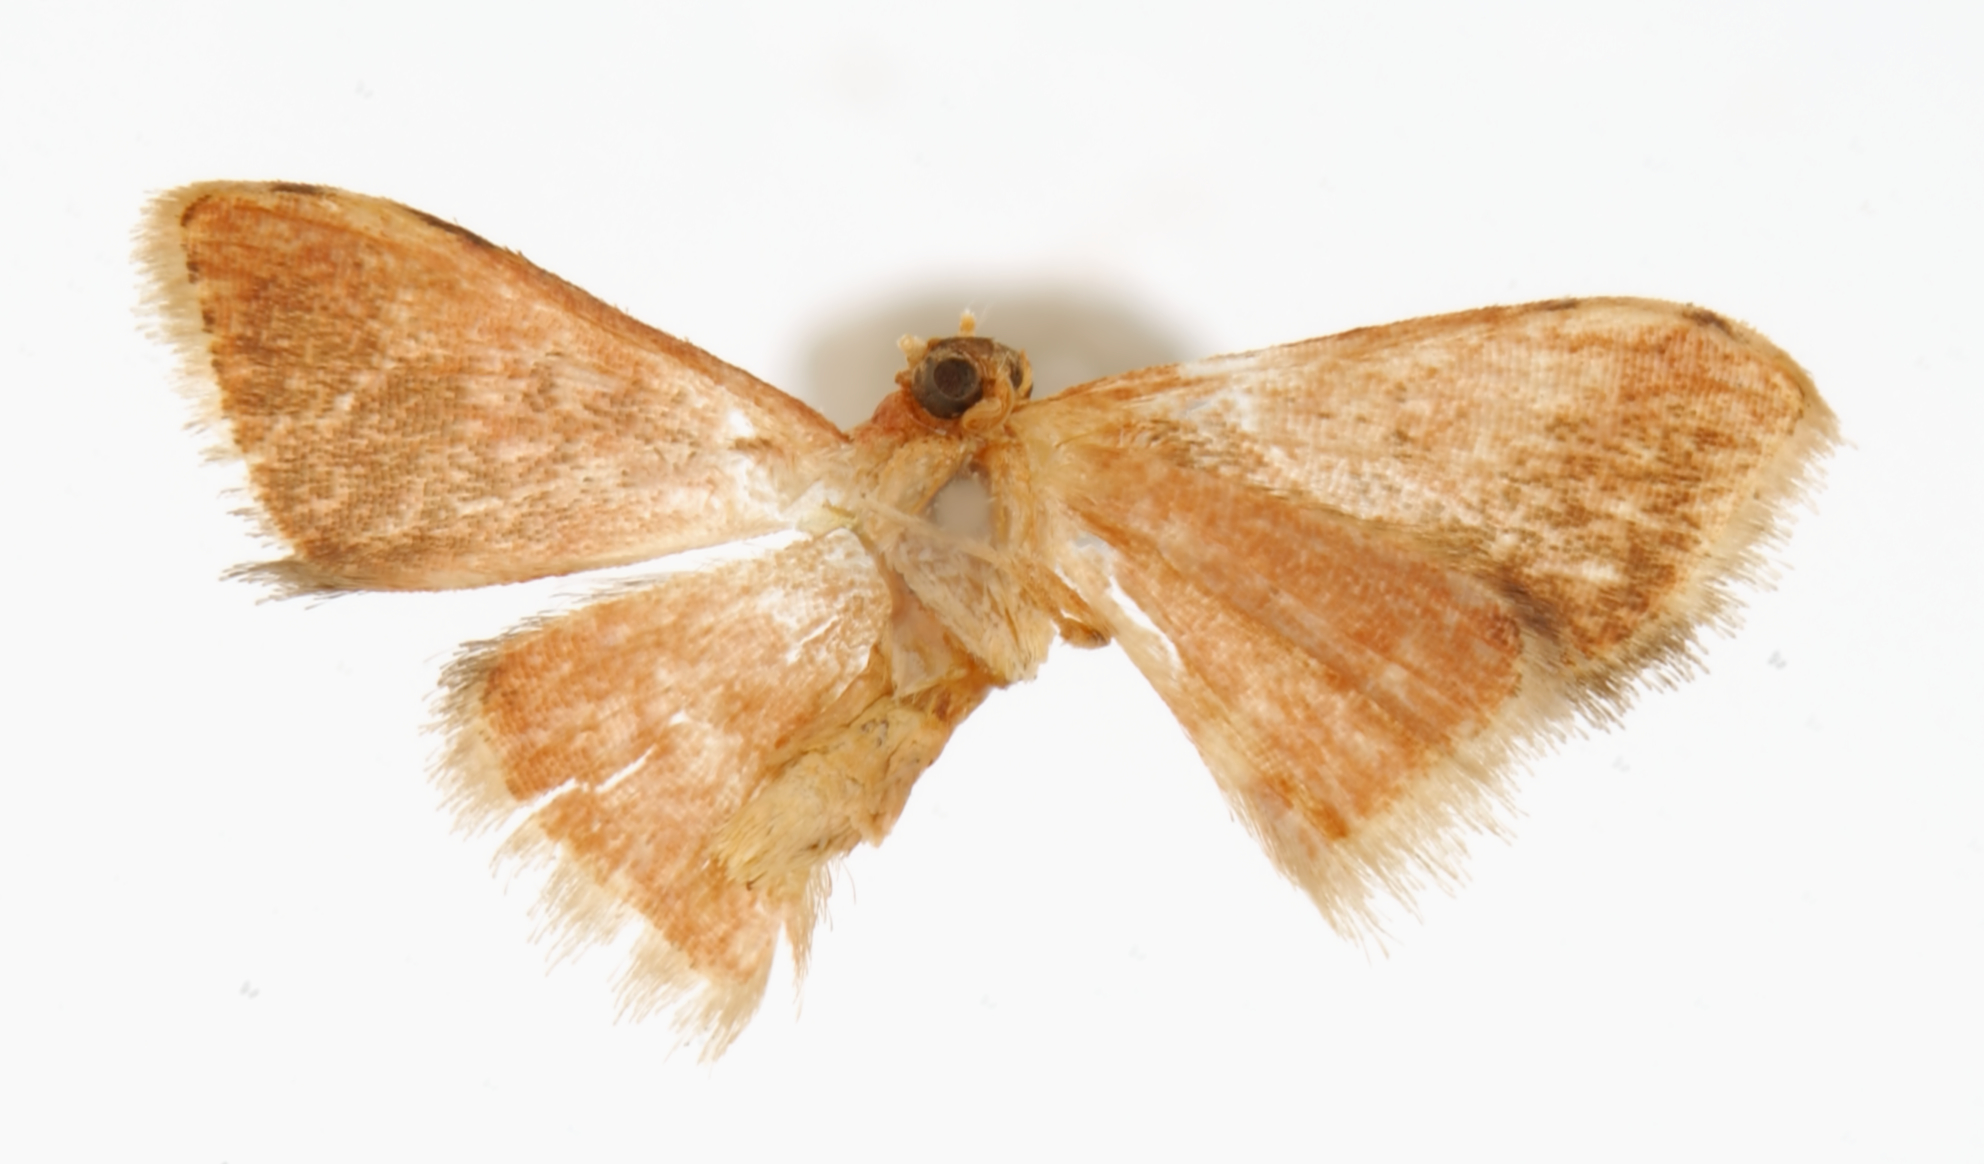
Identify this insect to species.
Eois costalis
